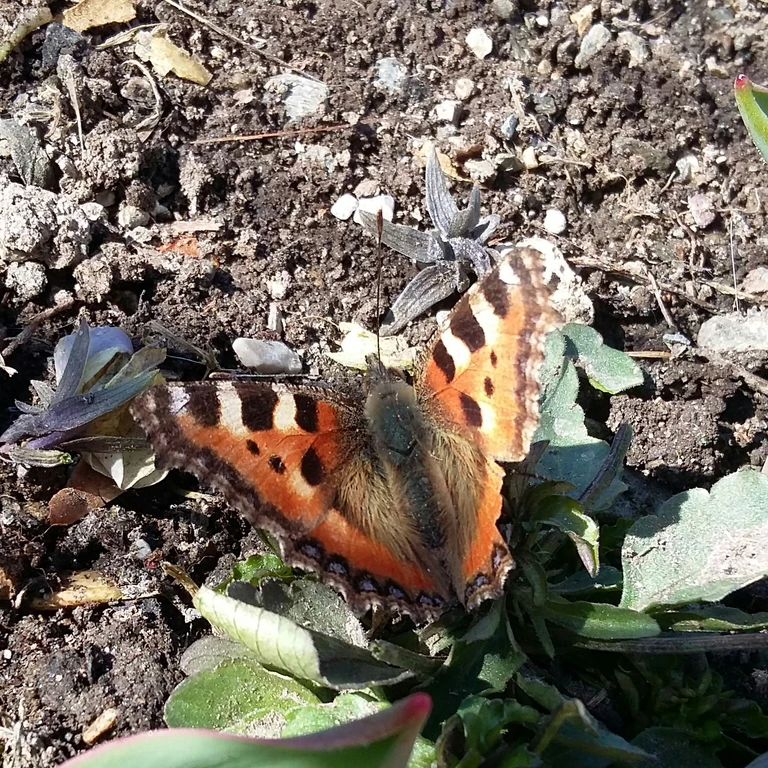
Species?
Aglais urticae
